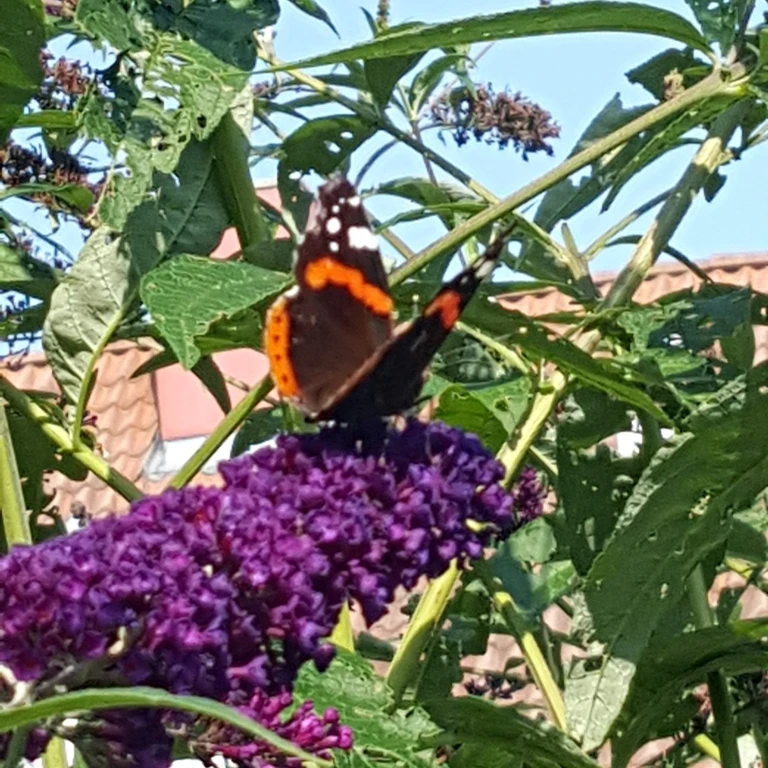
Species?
Vanessa atalanta
